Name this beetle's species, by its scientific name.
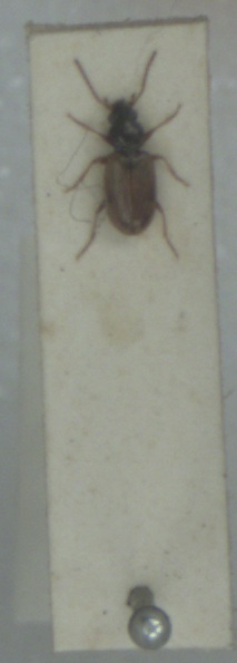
Bembidion ephippium
